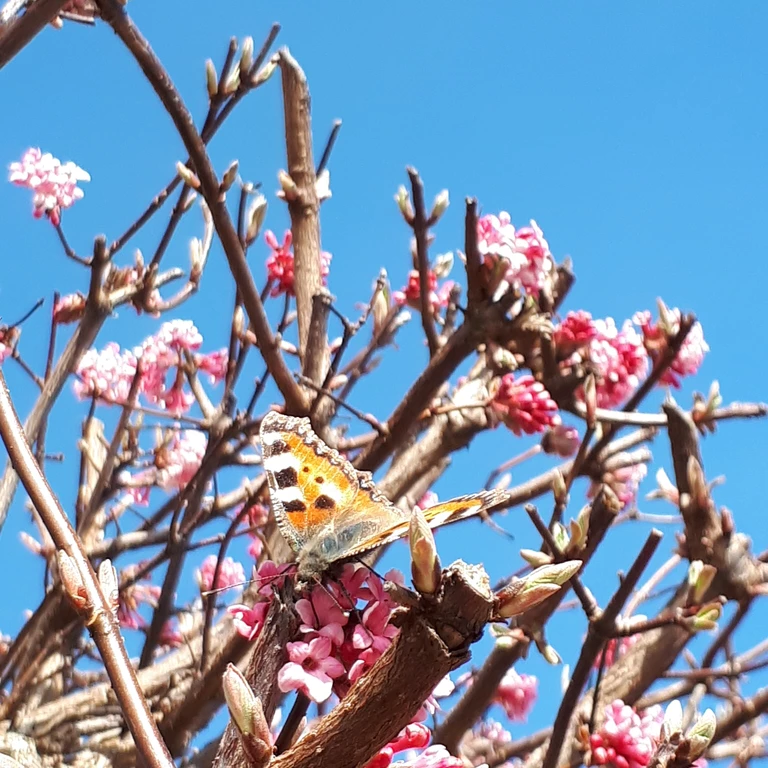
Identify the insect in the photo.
Aglais urticae
